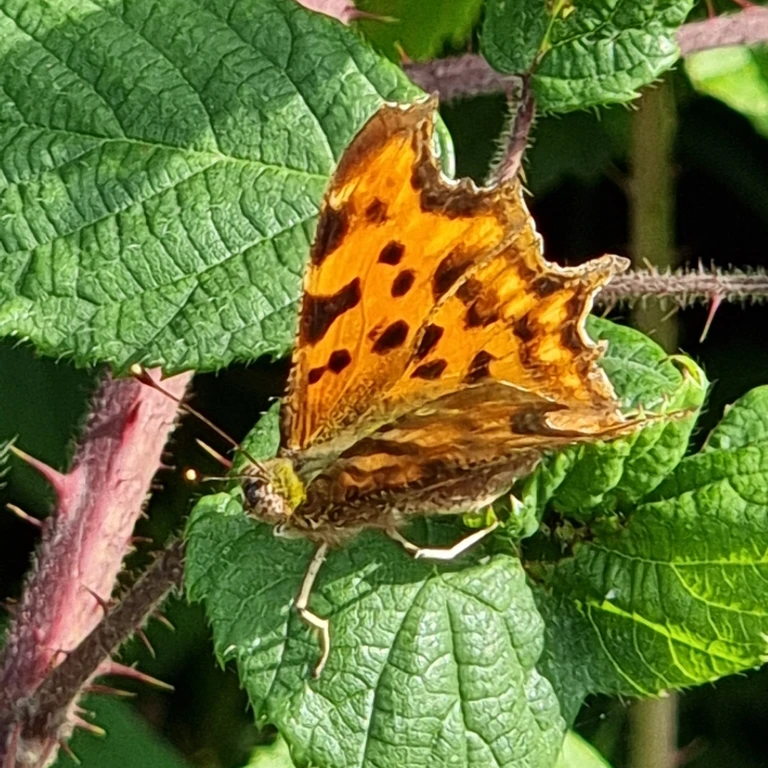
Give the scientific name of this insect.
Polygonia c-album
